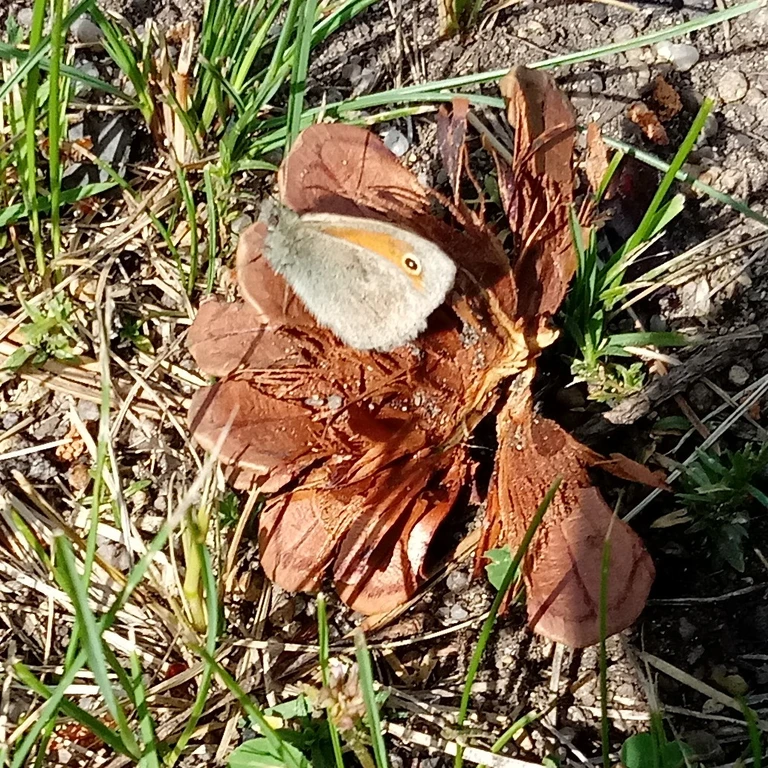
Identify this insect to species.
Coenonympha pamphilus
